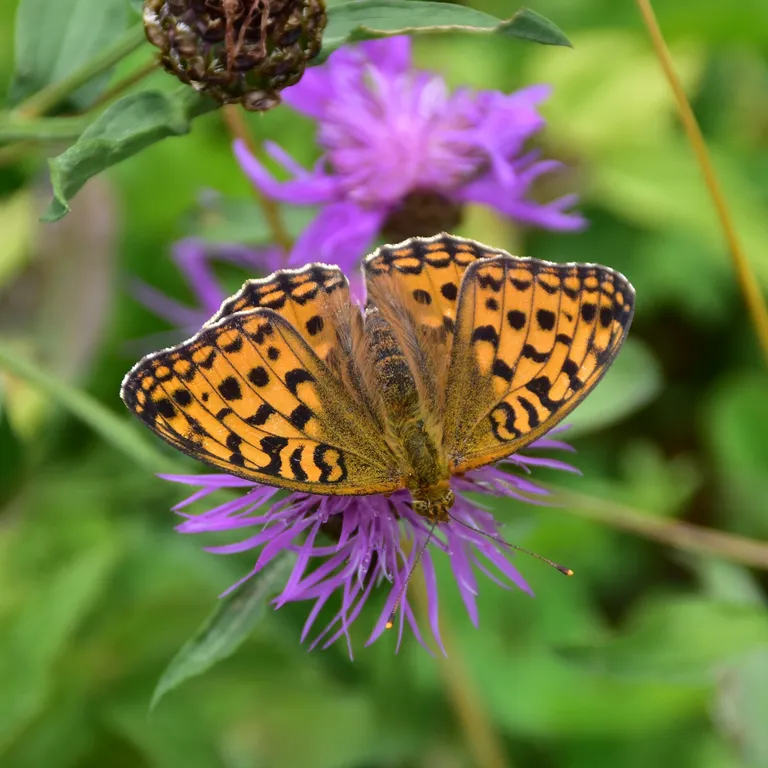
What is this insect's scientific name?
Fabriciana adippe
